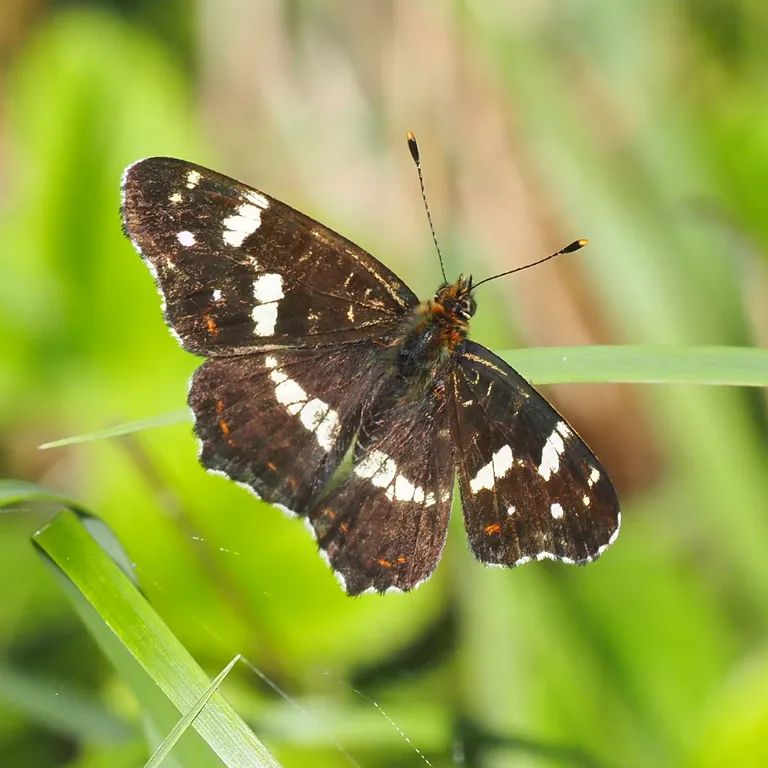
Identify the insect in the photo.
Araschnia levana
